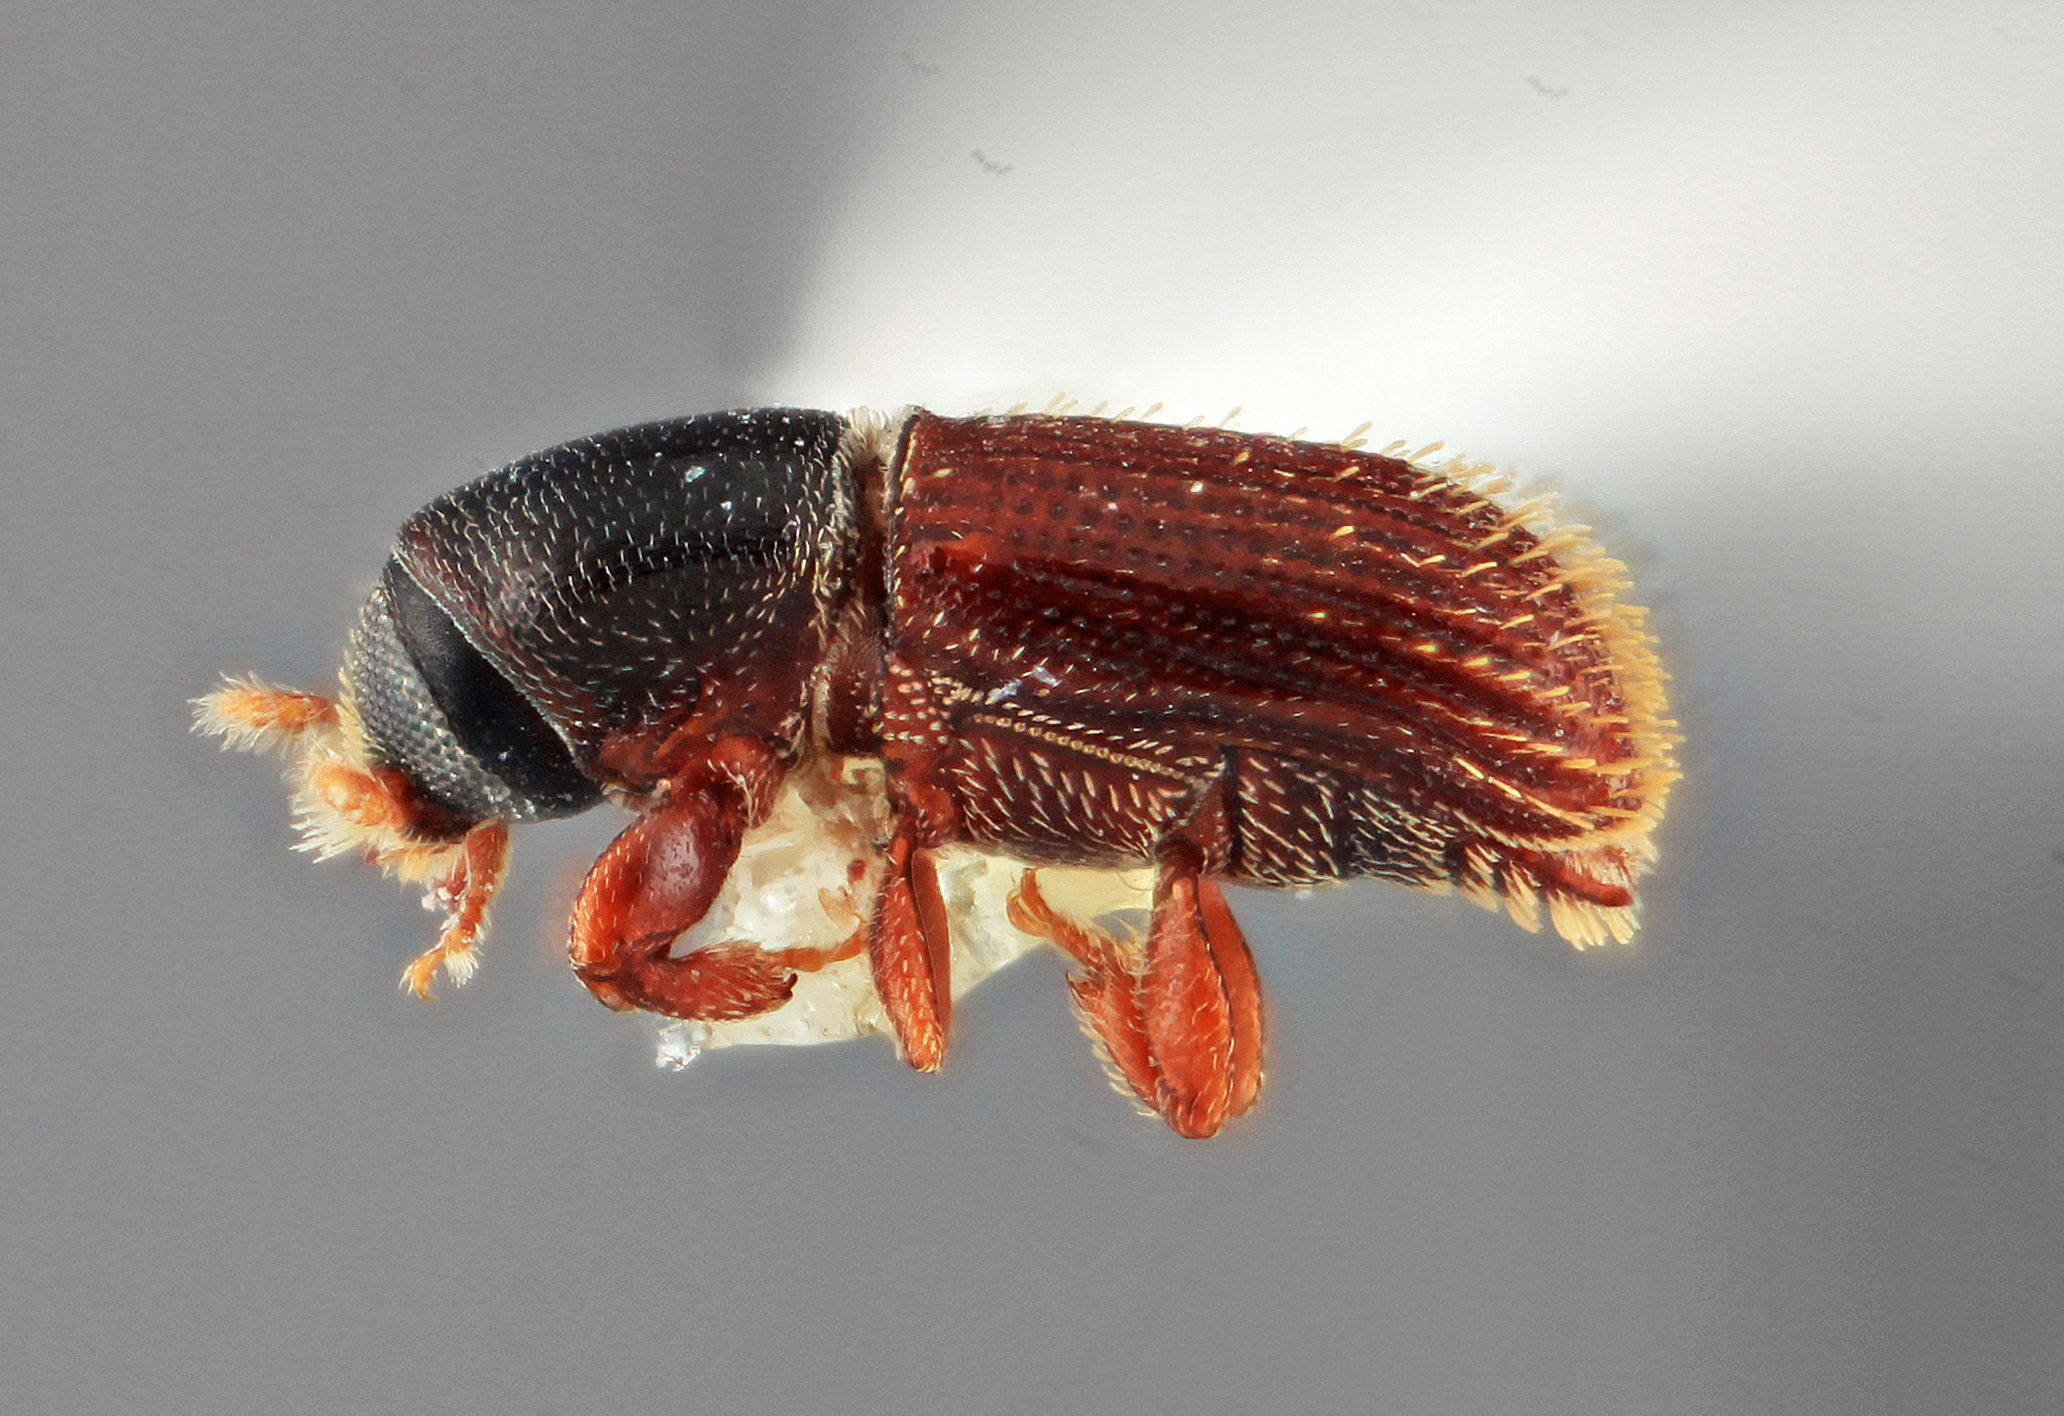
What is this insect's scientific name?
Xyleborus teretis (also Cnesinus teretis)
